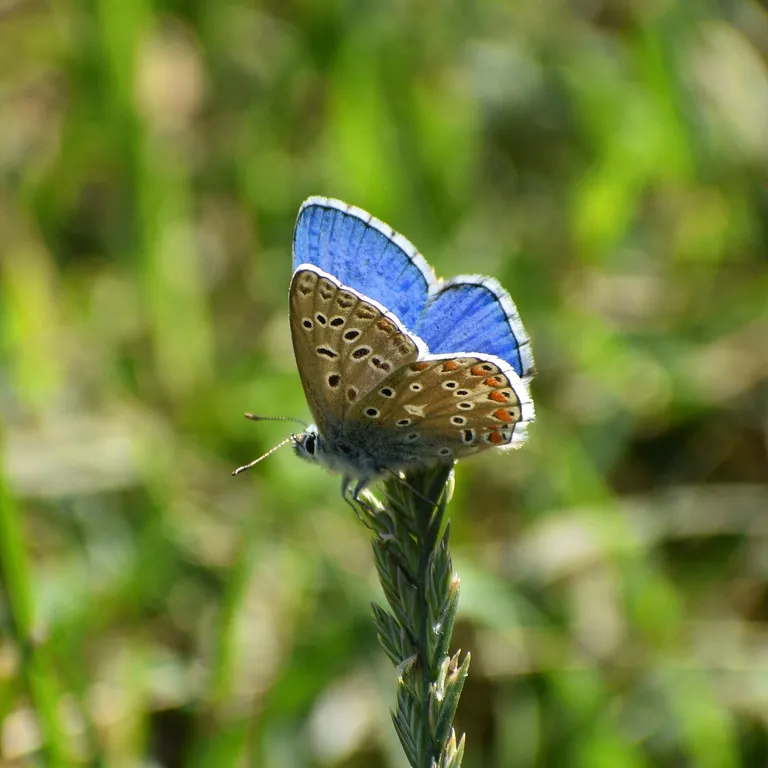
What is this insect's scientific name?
Lysandra bellargus
